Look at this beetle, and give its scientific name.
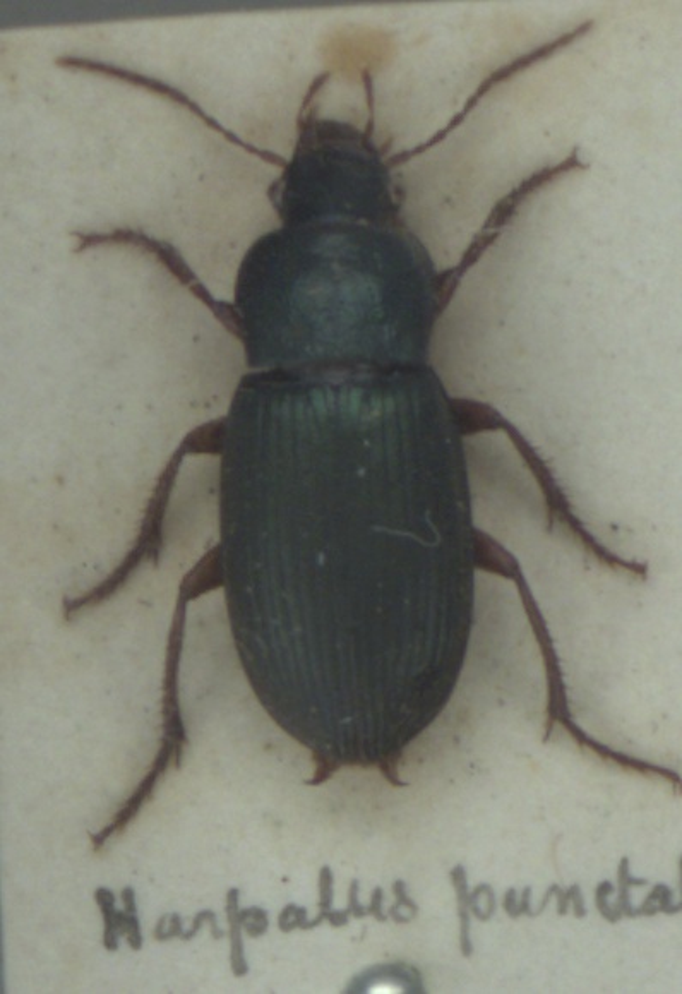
Ophonus laticollis
